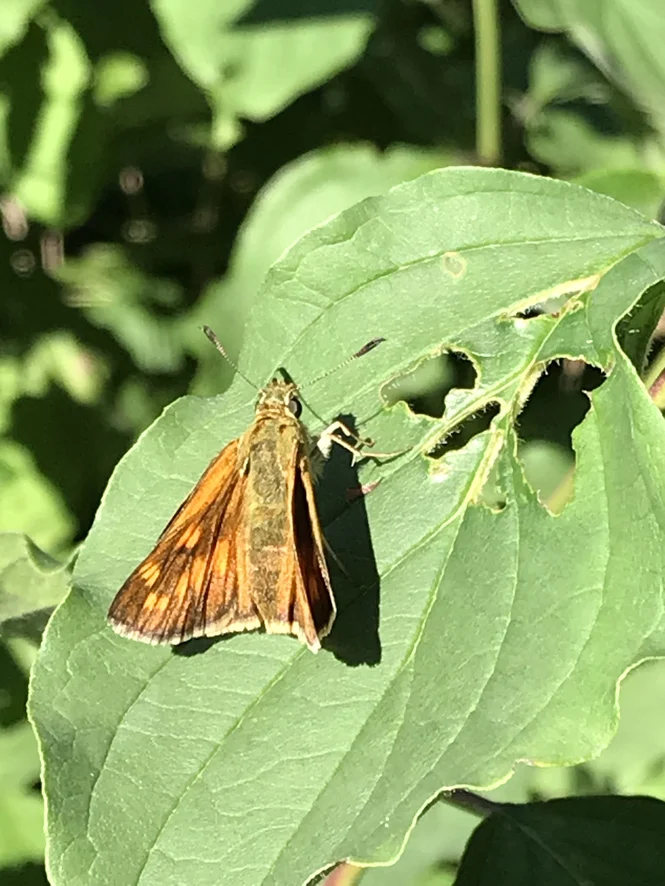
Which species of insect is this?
Ochlodes sylvanus (also Ochlodes venata)
